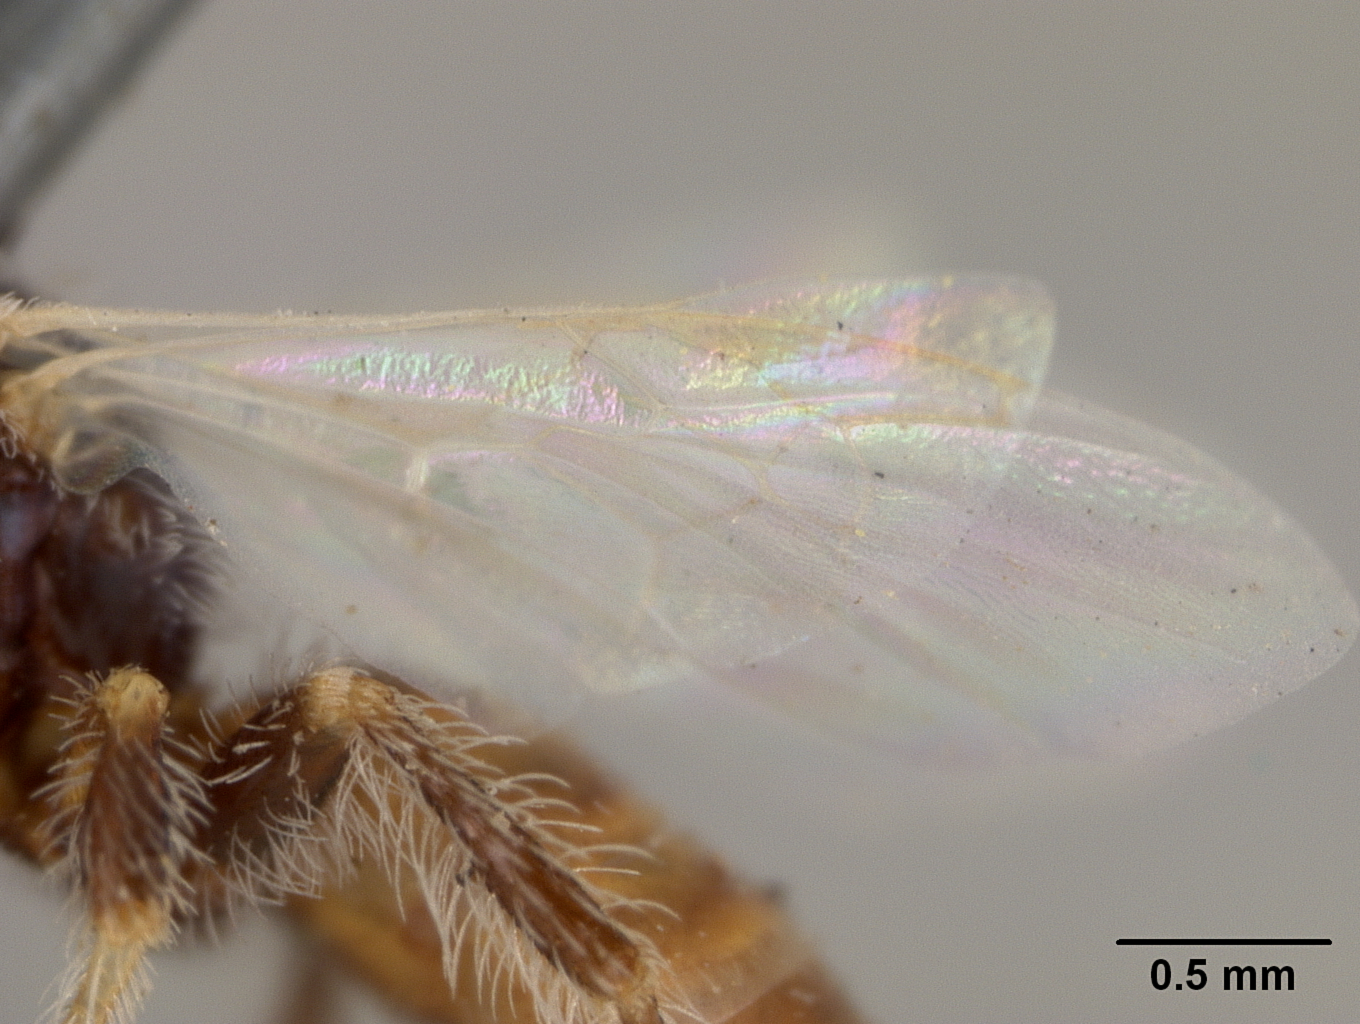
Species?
Perdita sidae
